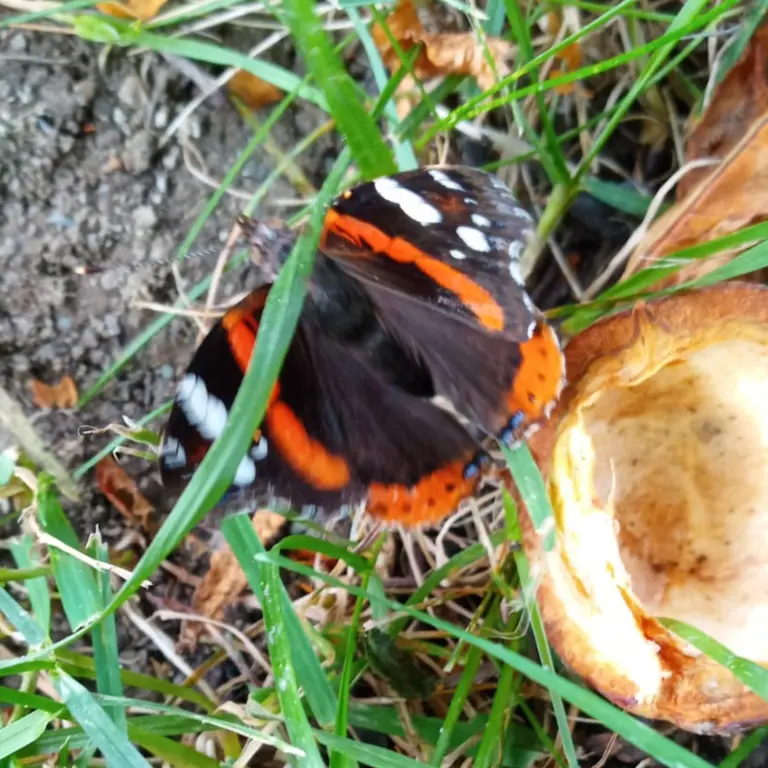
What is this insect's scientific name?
Vanessa atalanta
